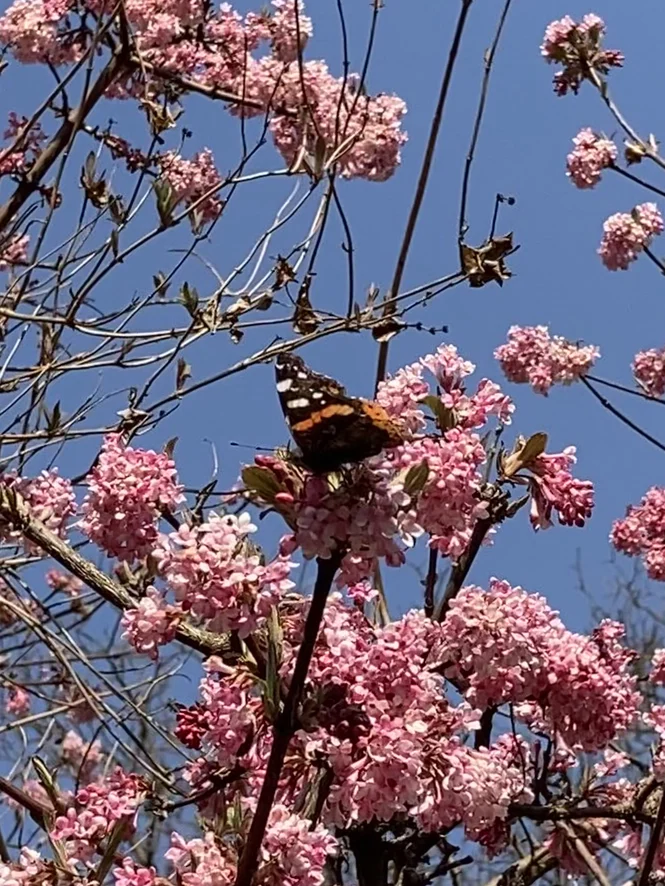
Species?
Vanessa atalanta
